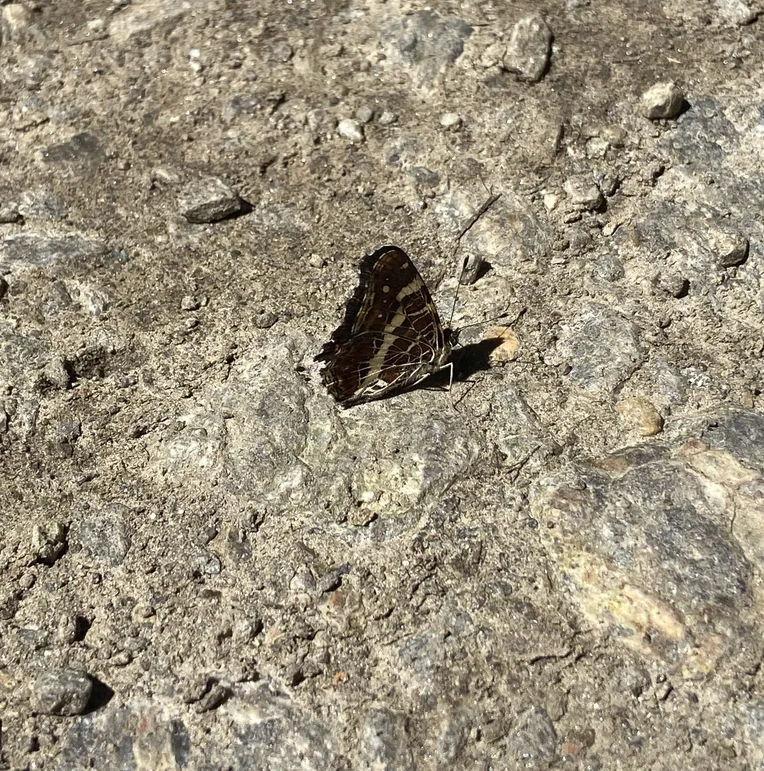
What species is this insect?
Araschnia levana
